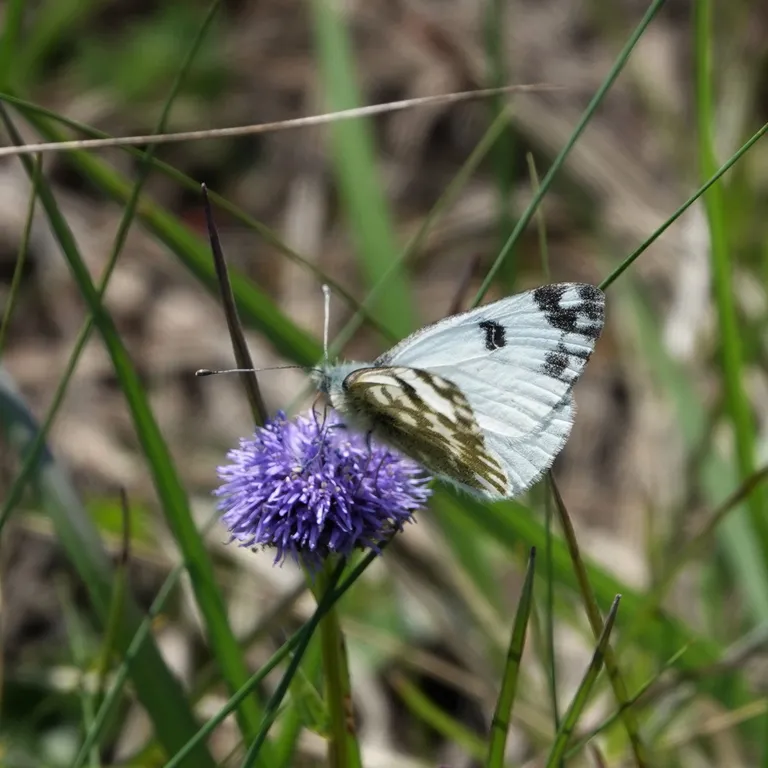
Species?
Pontia edusa
